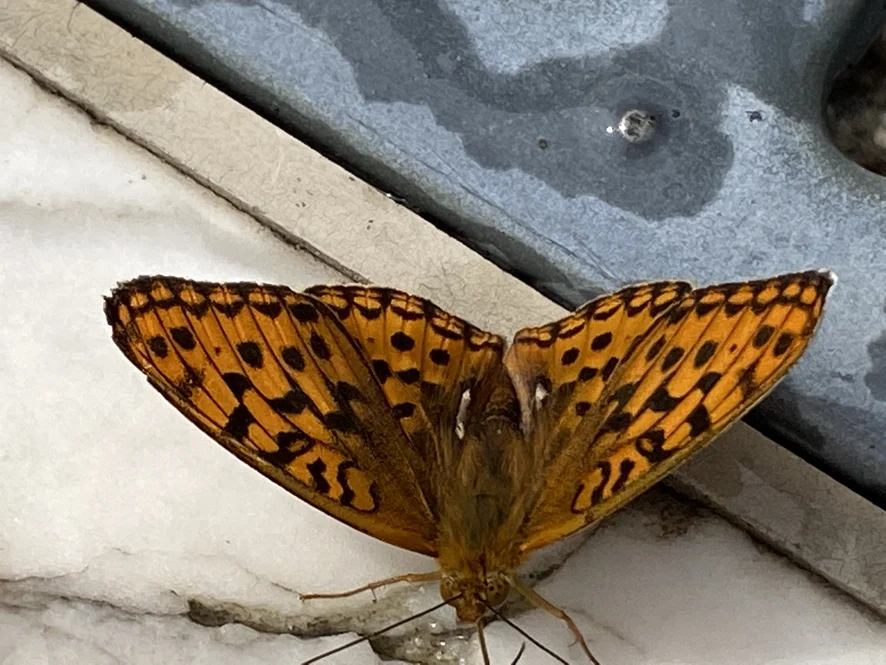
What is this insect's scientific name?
Fabriciana adippe
